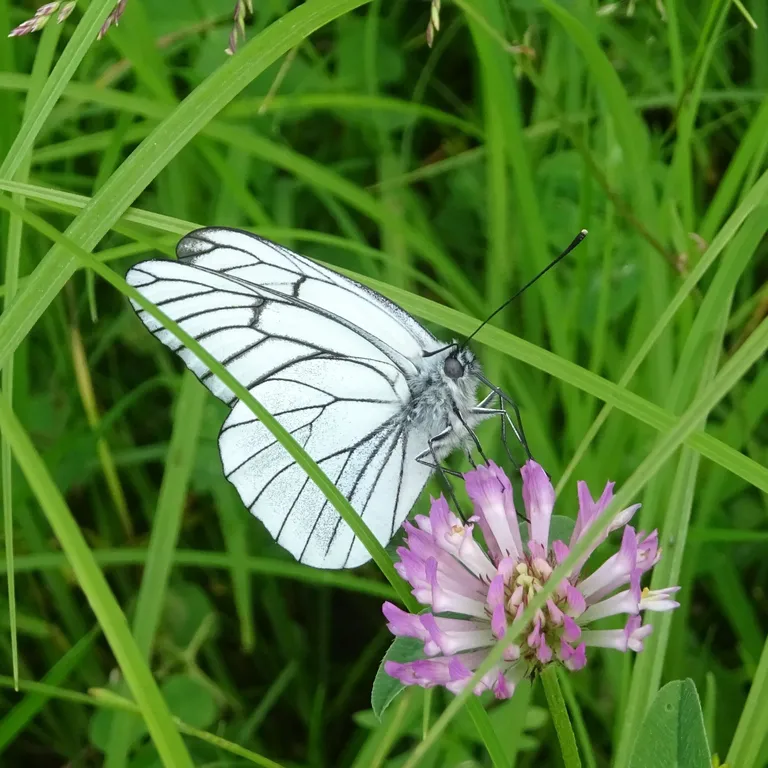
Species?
Aporia crataegi
